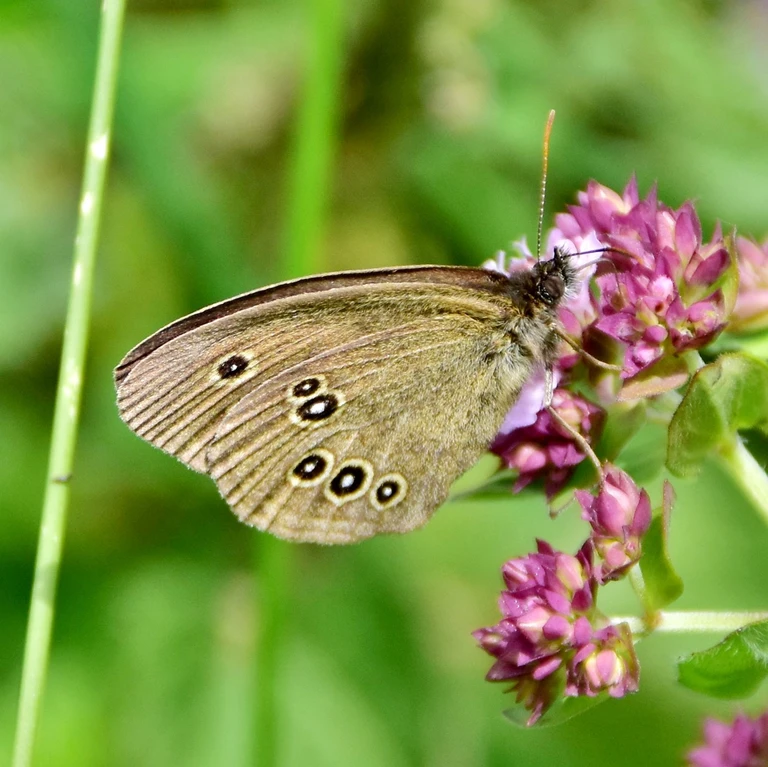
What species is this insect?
Aphantopus hyperantus
